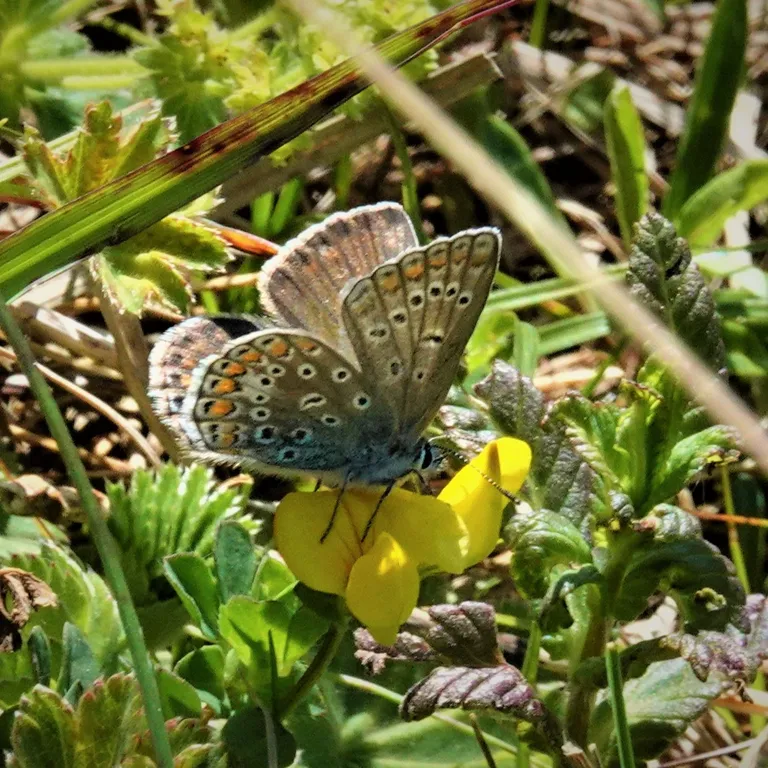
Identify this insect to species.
Polyommatus icarus
